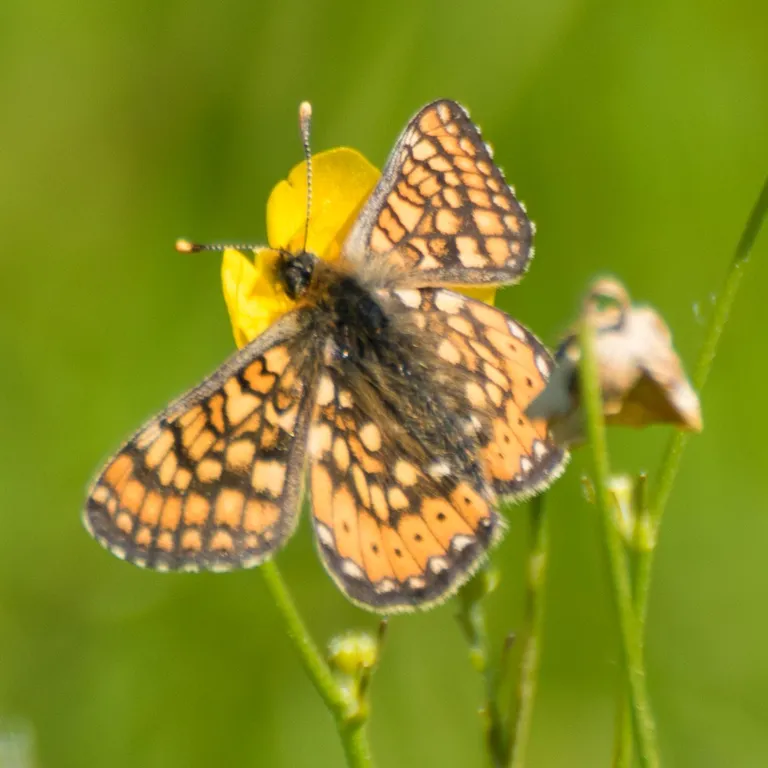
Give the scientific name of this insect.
Euphydryas aurinia
